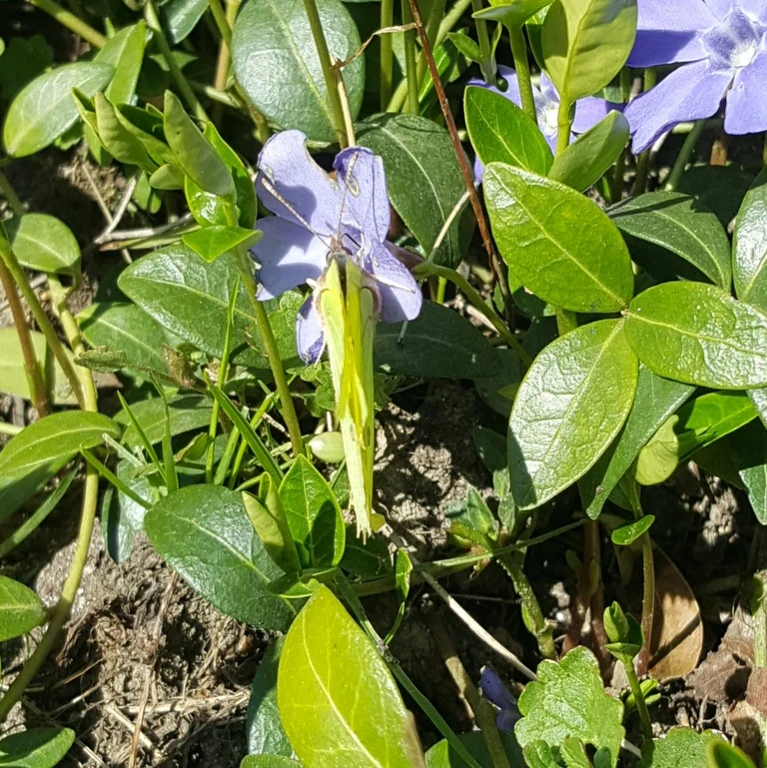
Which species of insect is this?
Gonepteryx rhamni
